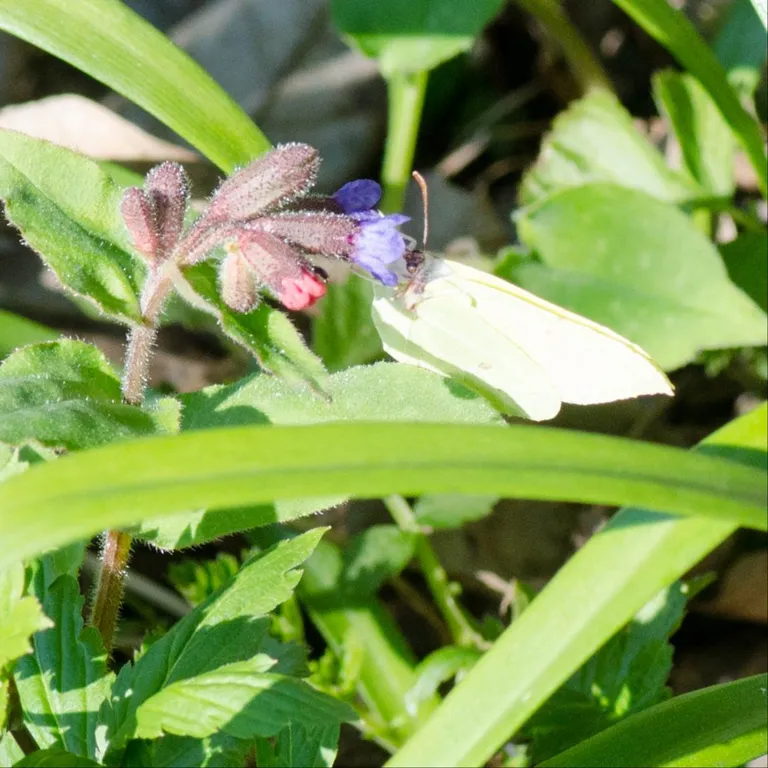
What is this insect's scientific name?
Gonepteryx rhamni
